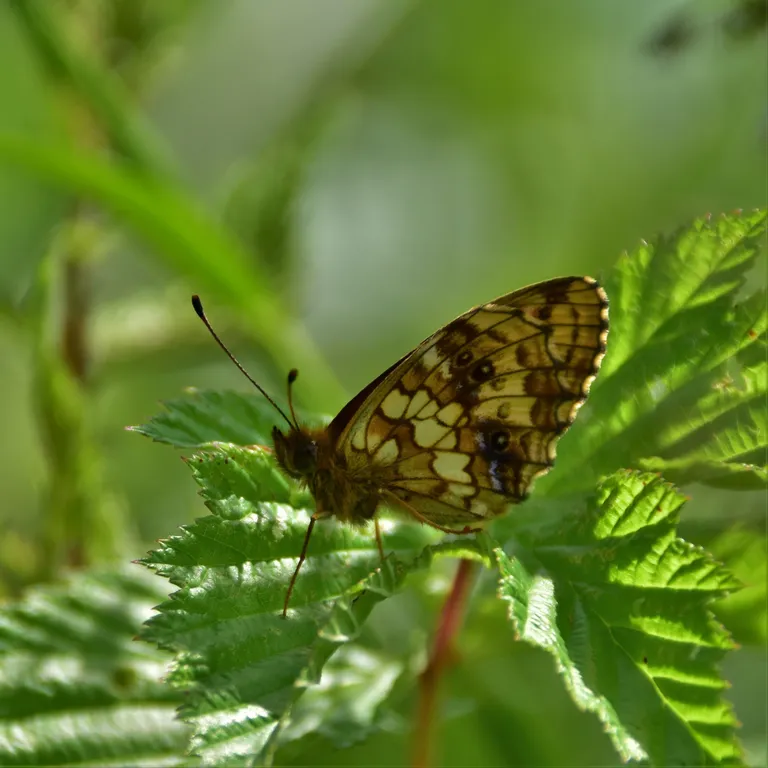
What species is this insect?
Brenthis ino
